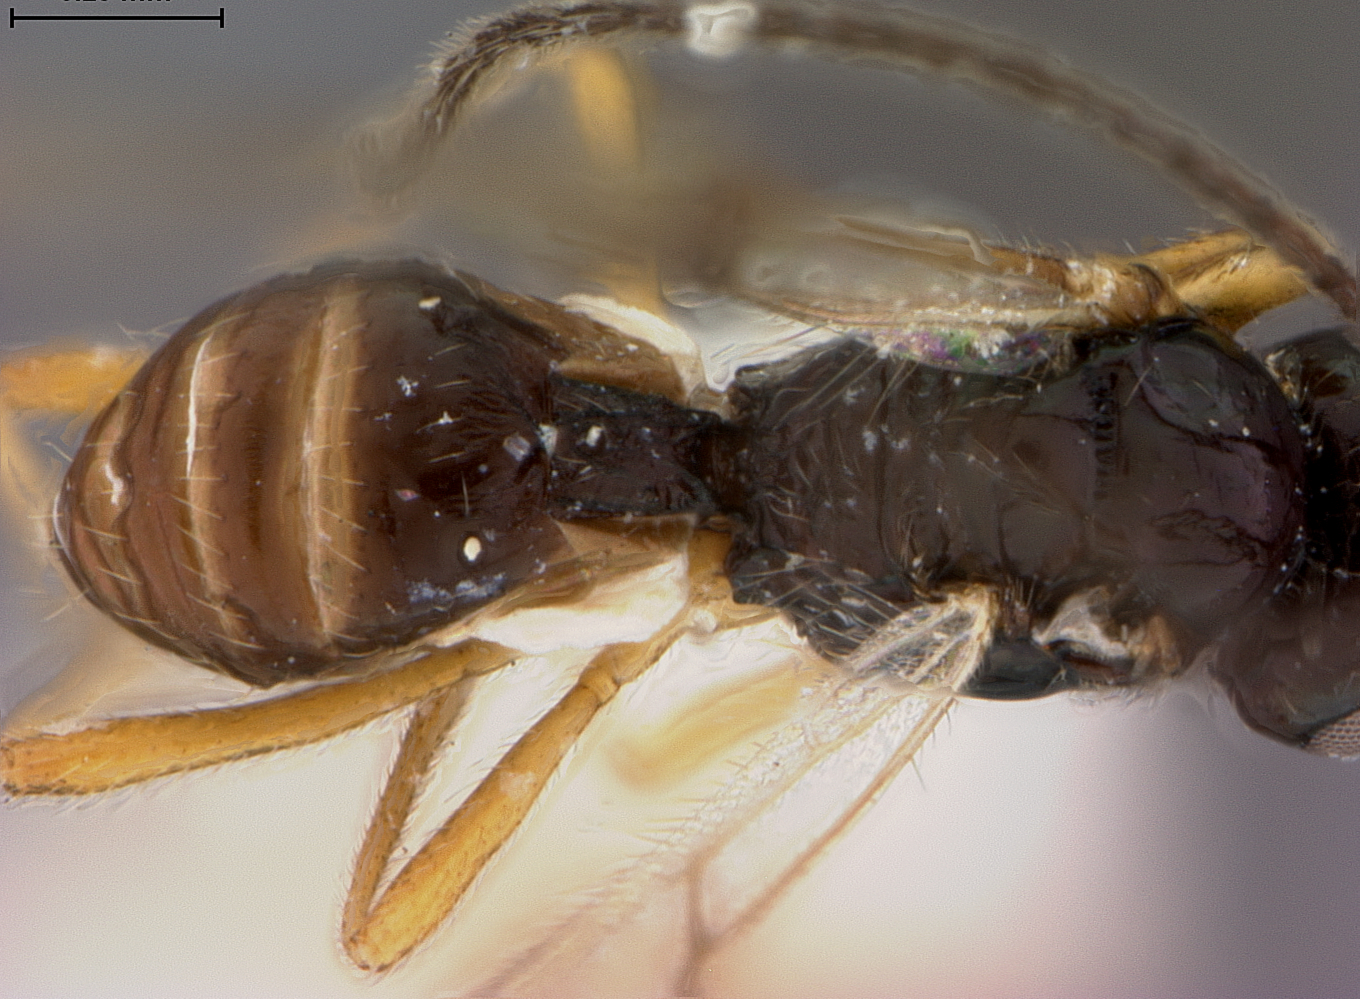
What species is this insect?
Opius chapini
